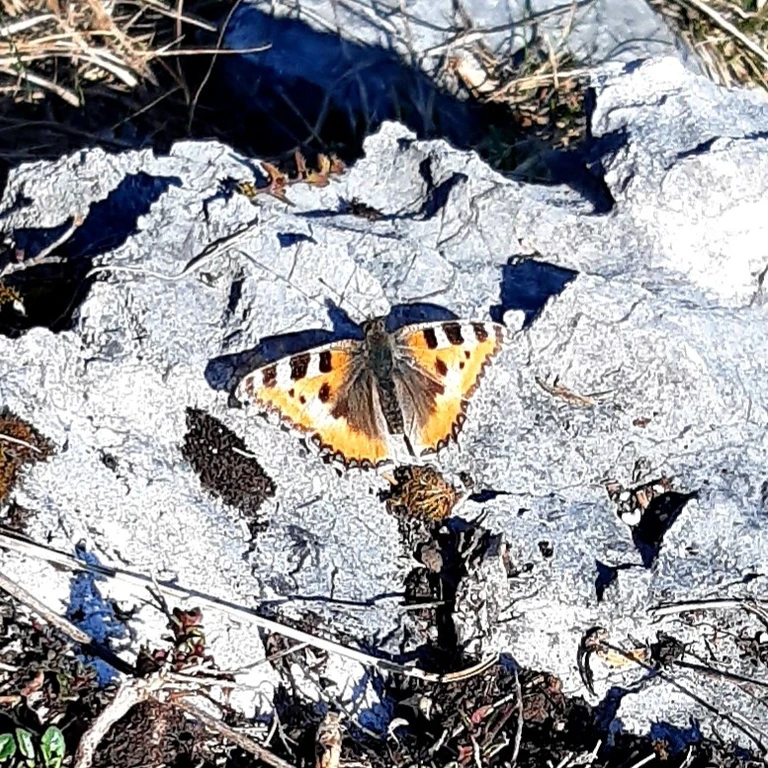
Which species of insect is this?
Aglais urticae
